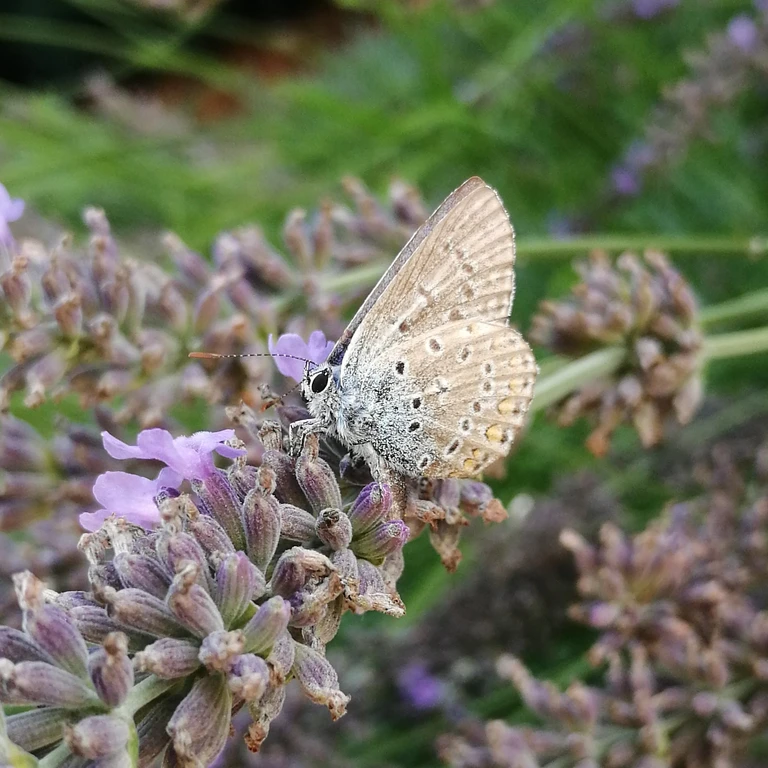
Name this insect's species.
Polyommatus icarus
